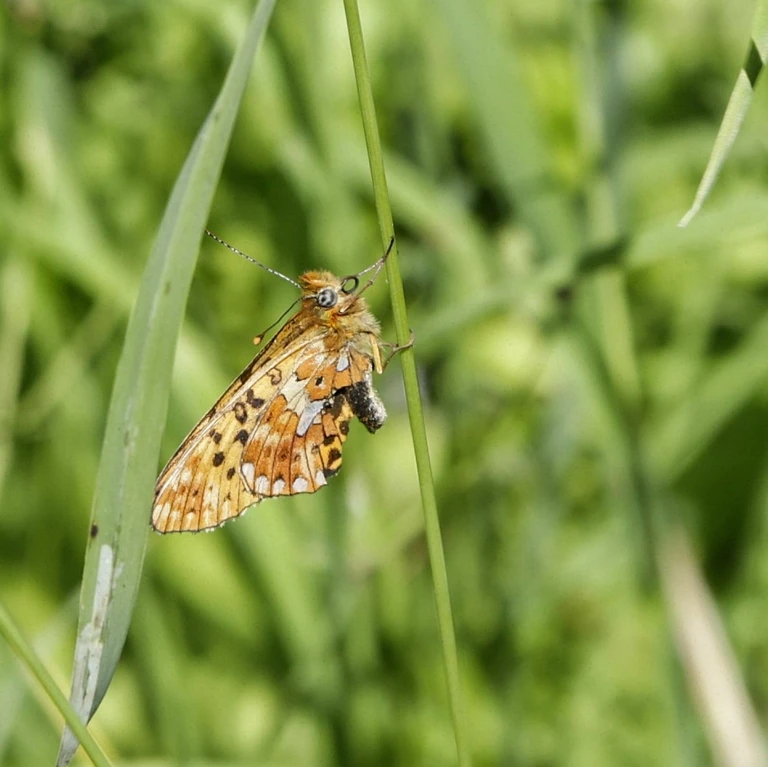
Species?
Boloria selene
